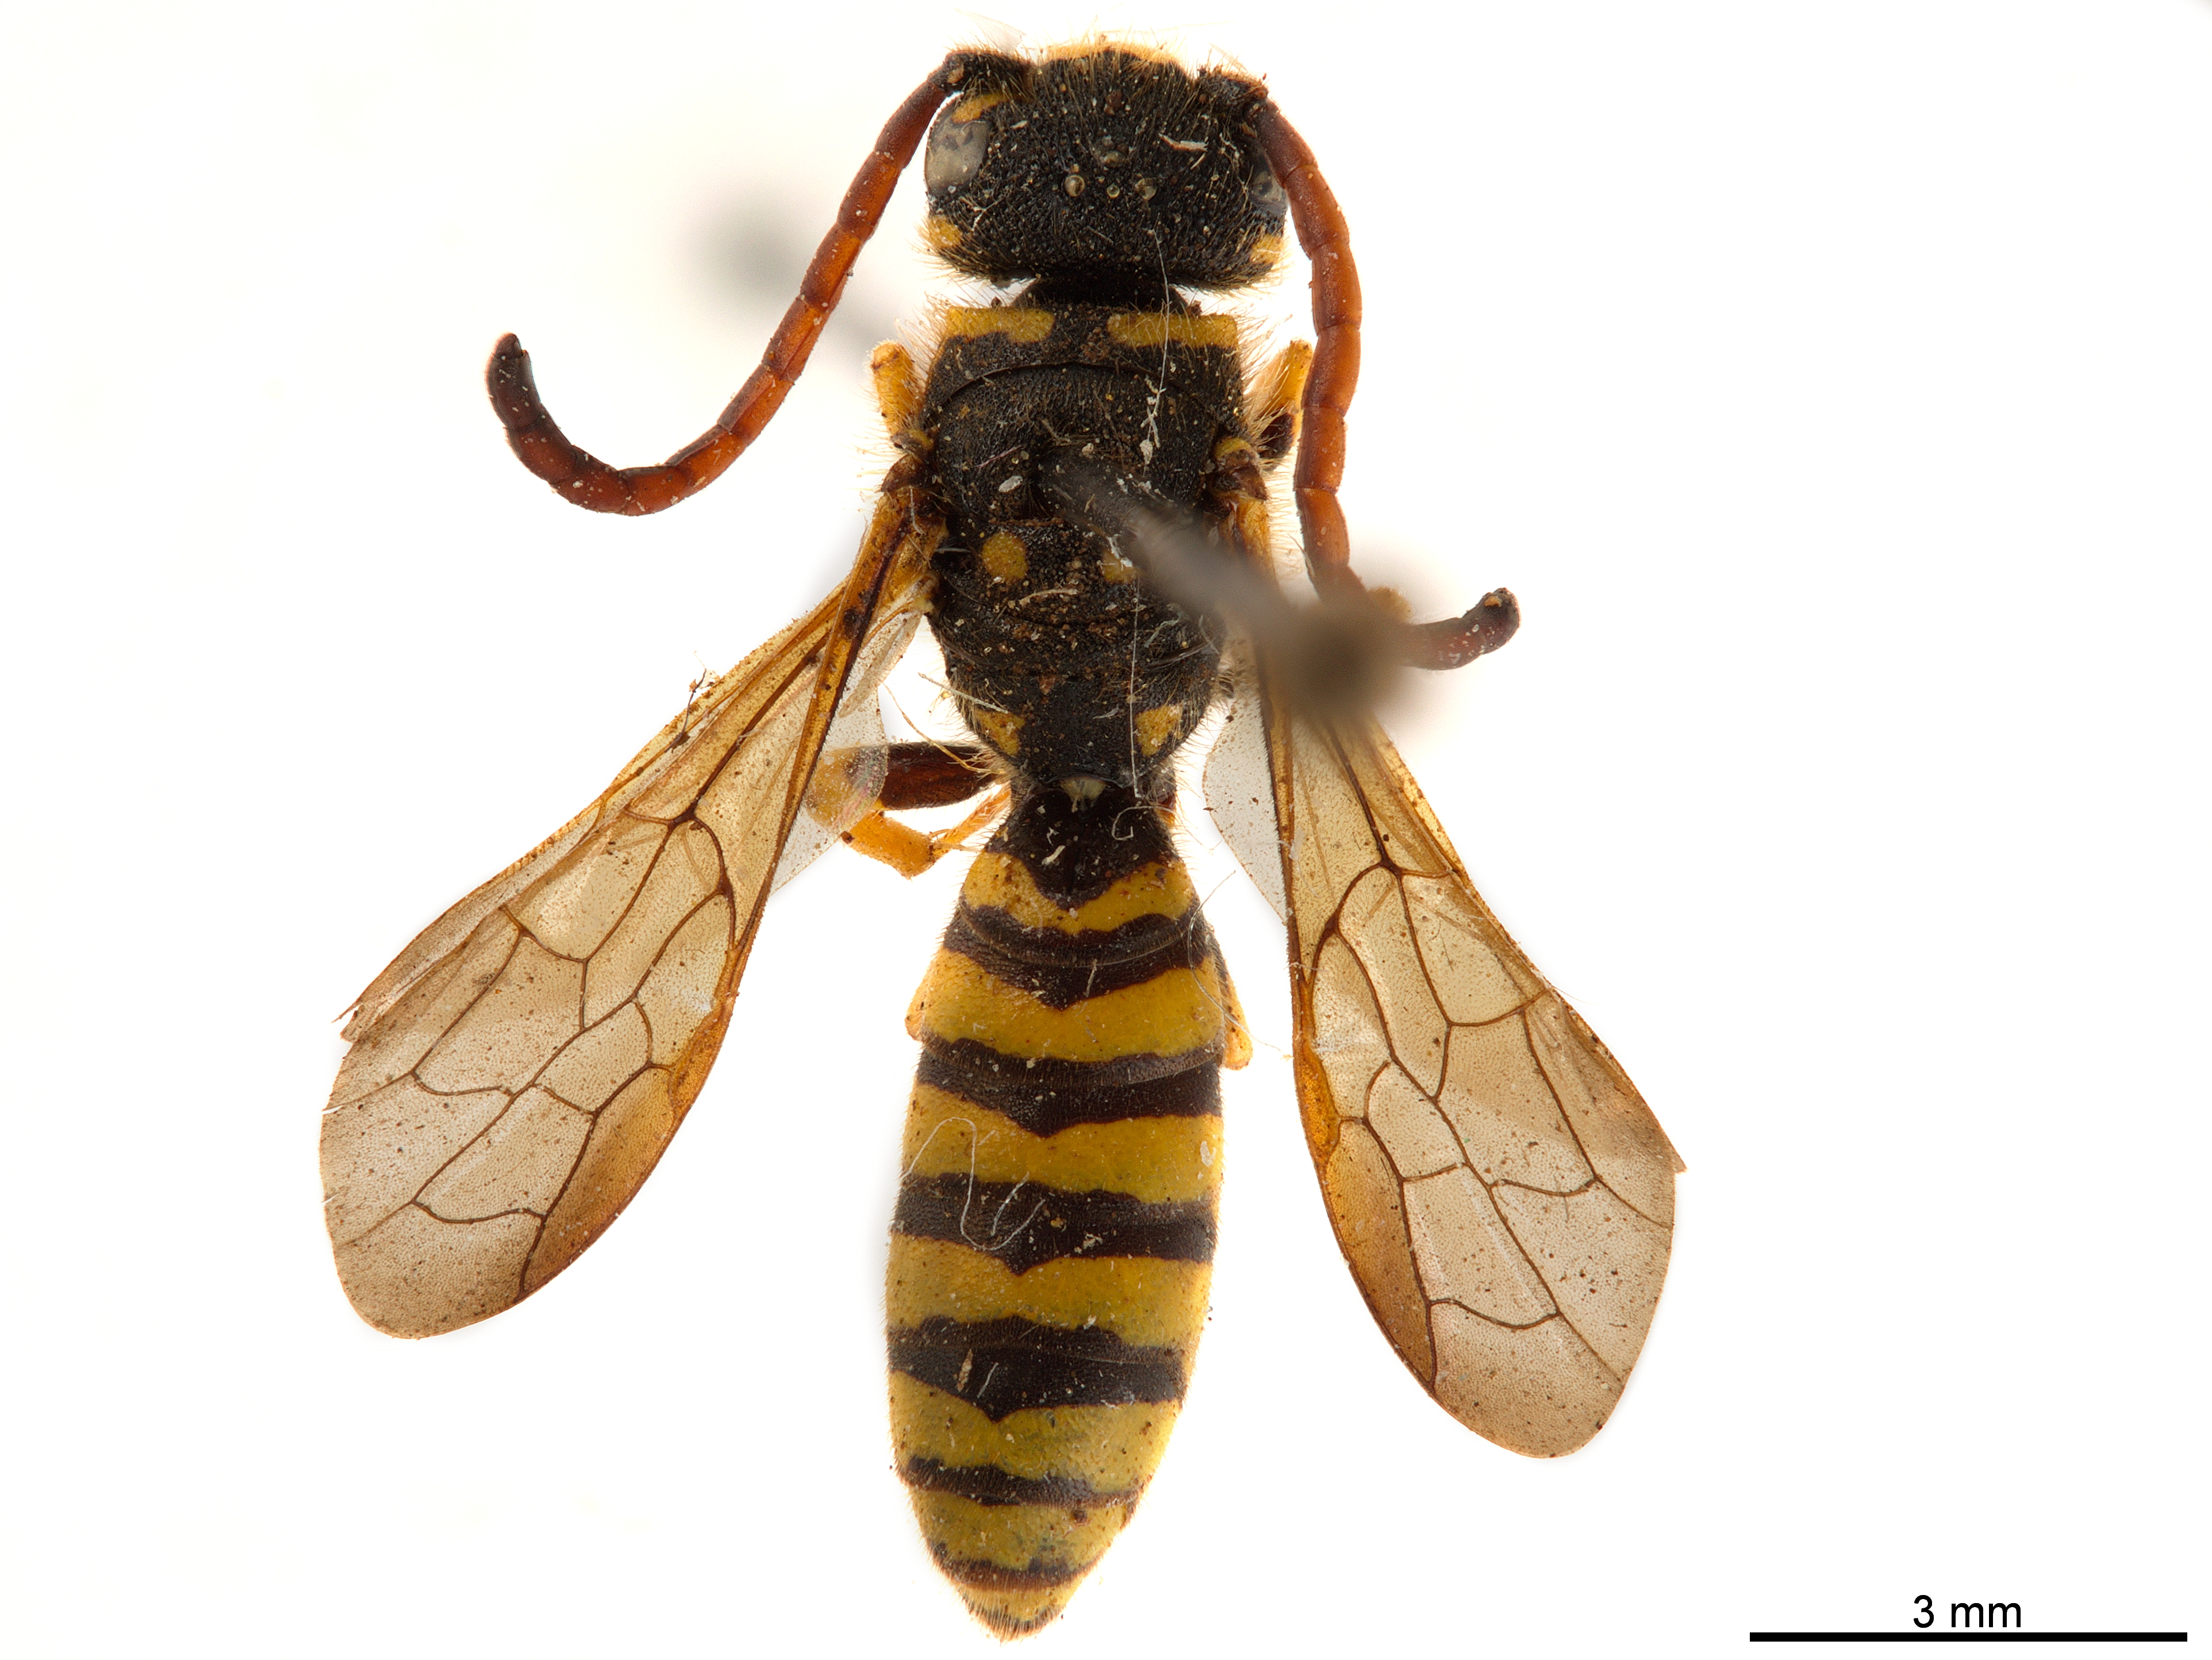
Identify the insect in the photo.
Polochrum elegans
